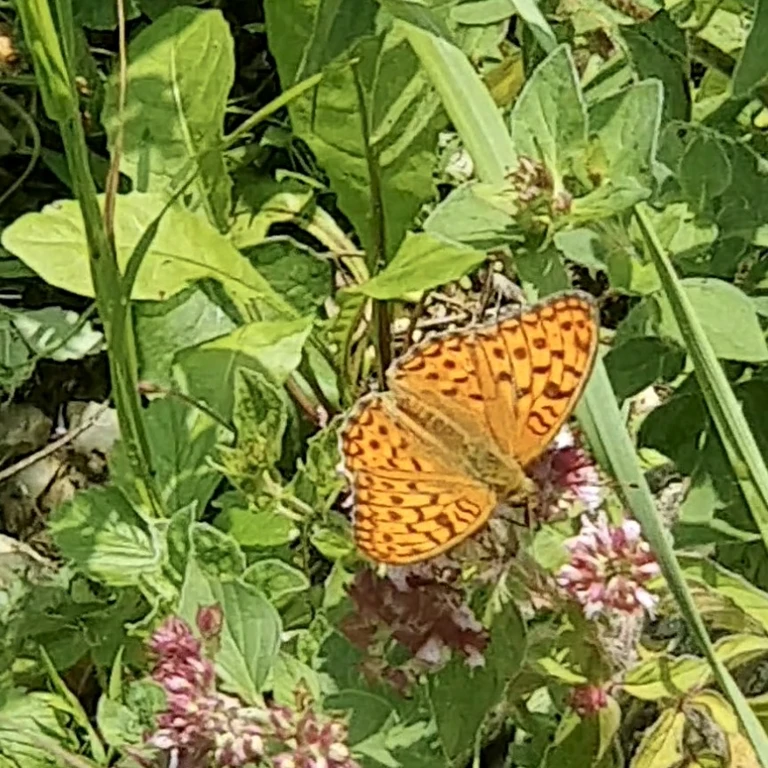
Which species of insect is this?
Fabriciana adippe
